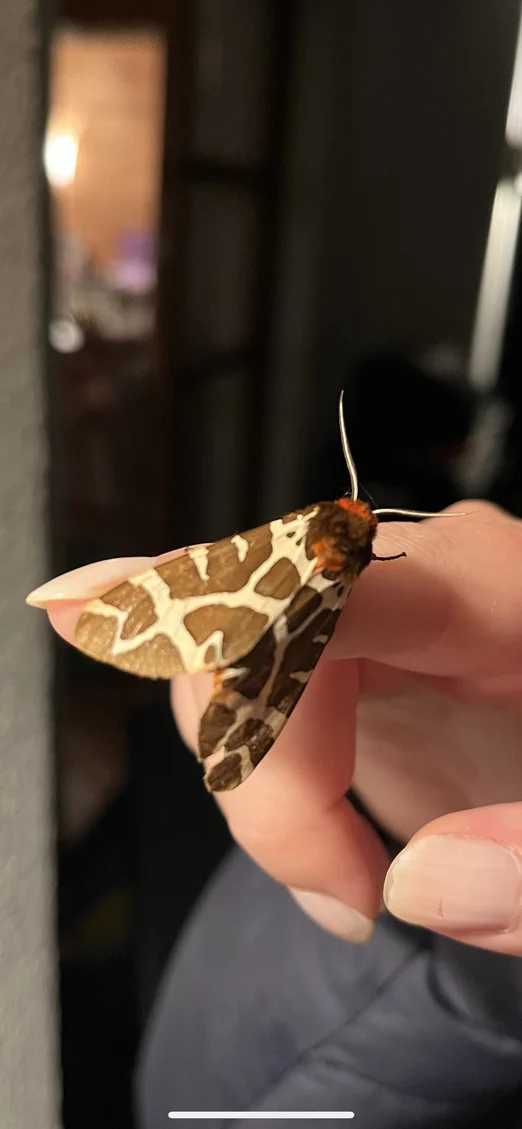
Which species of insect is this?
Arctia caja
